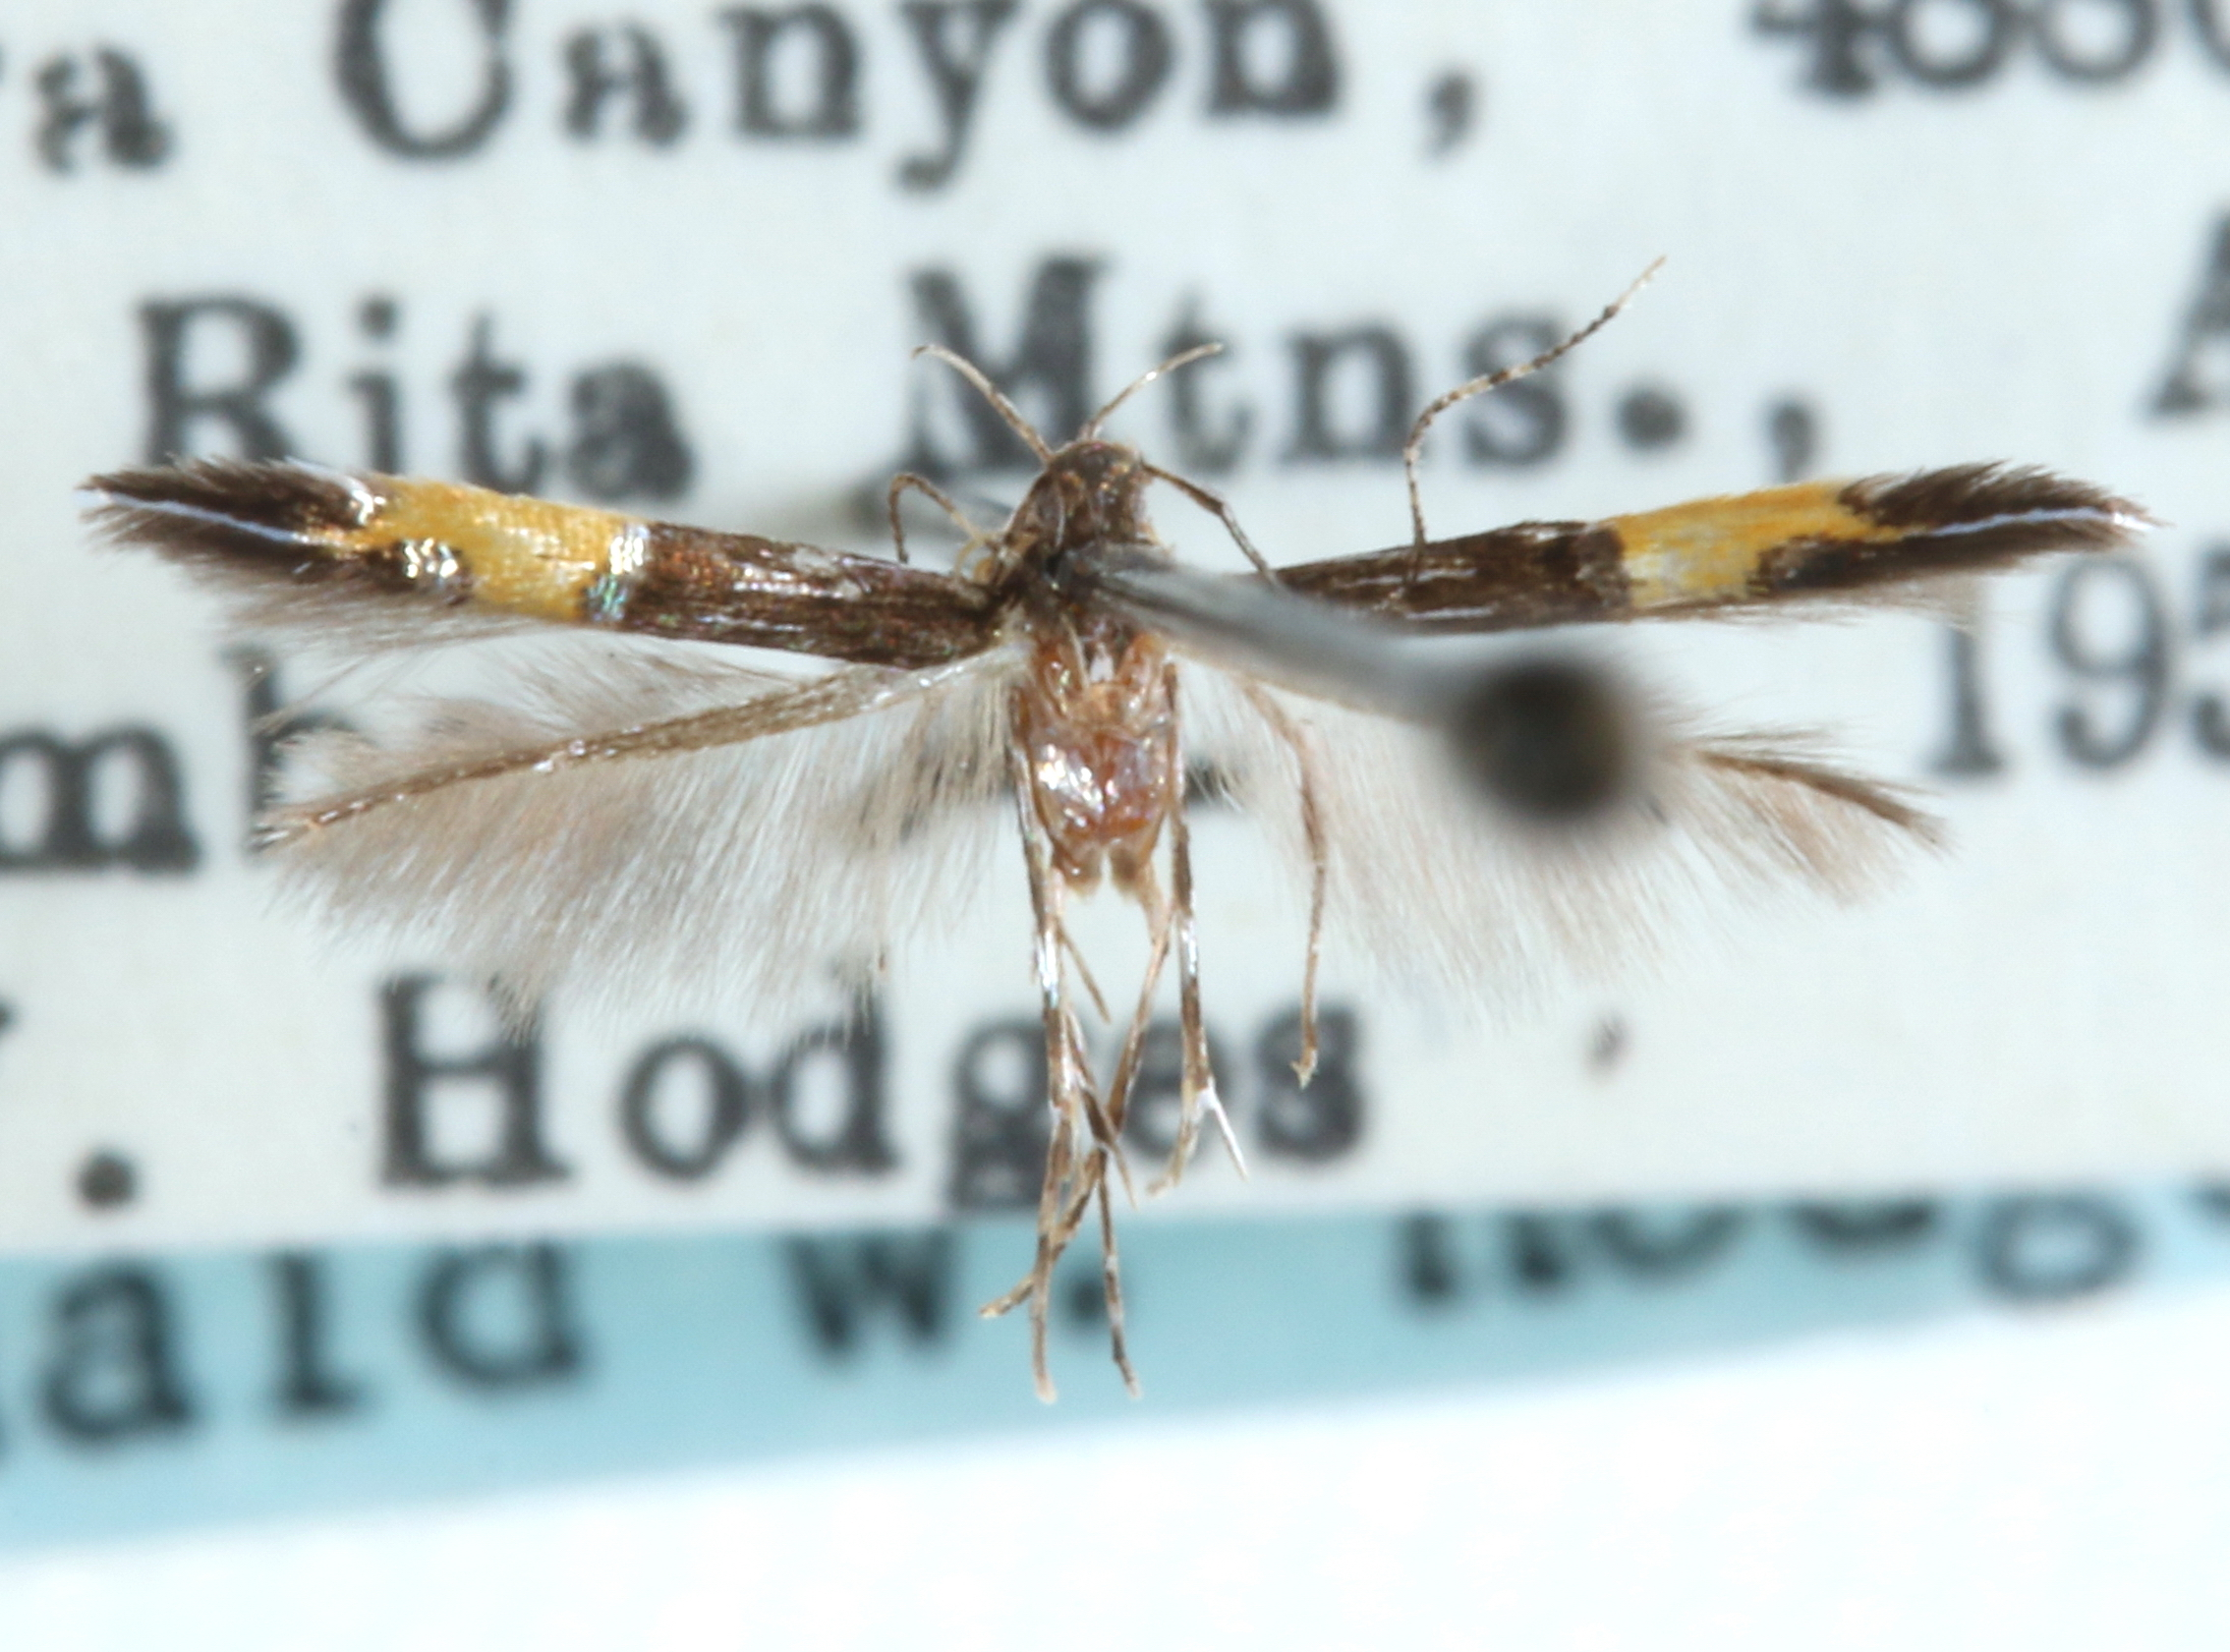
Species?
Cosmopterix inopis
